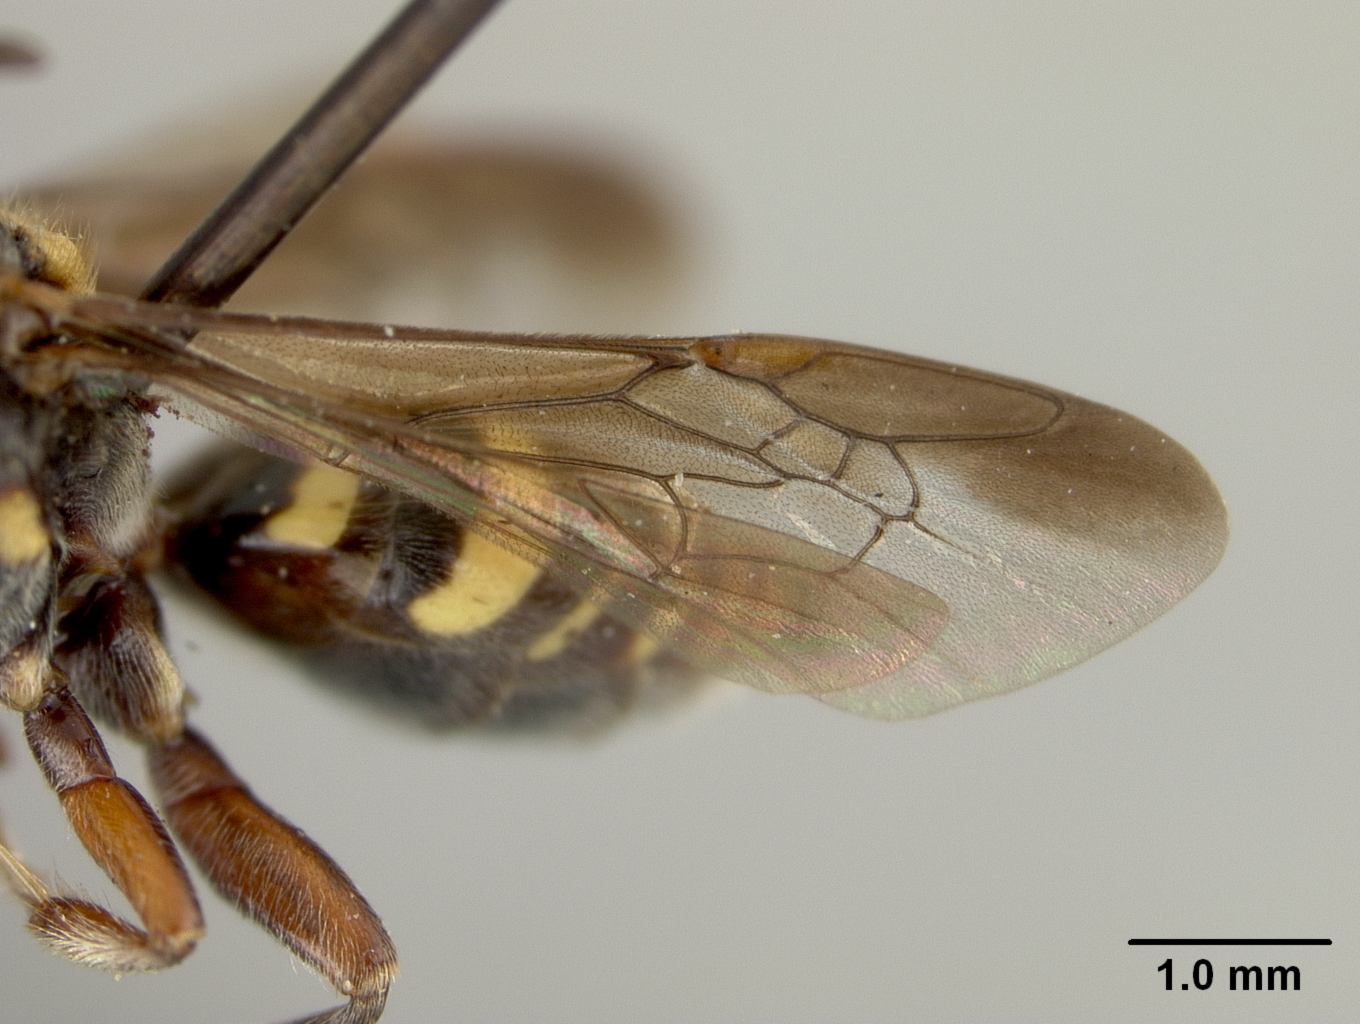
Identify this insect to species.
Nomada zamoranica
